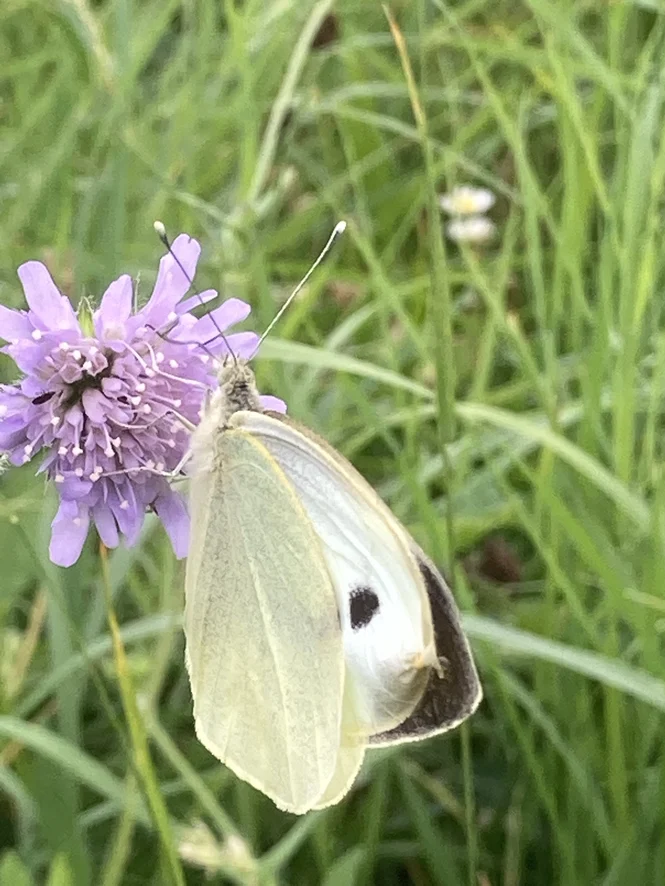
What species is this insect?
Pieris brassicae
